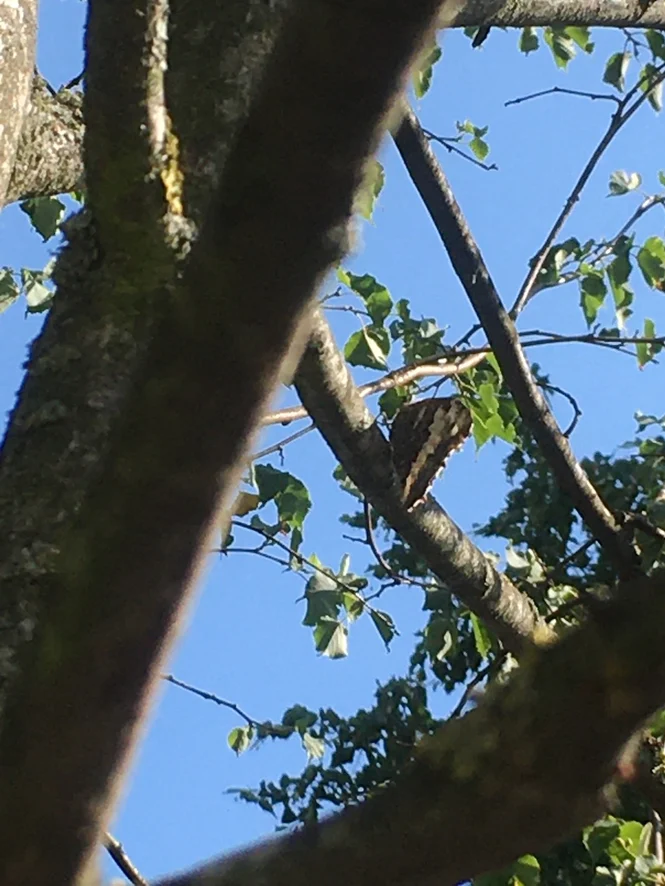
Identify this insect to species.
Brintesia circe
